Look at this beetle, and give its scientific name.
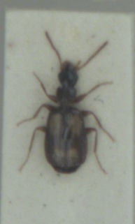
Calodromius spilotus
